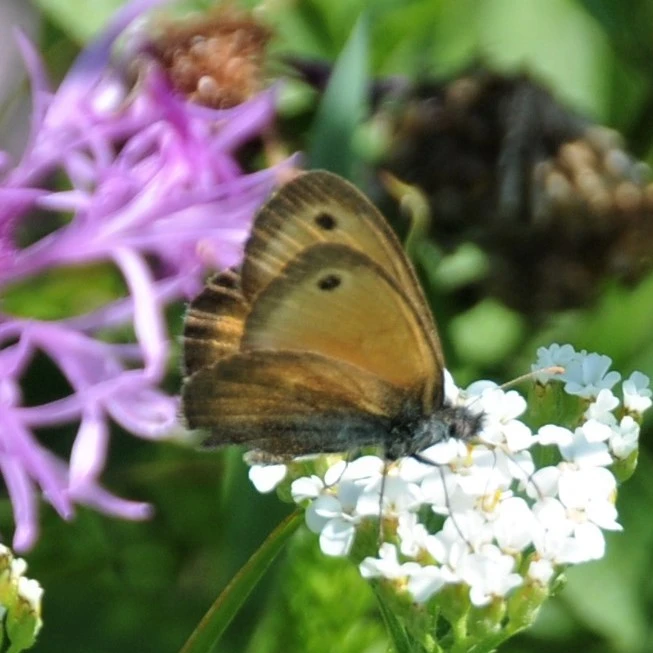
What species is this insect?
Coenonympha pamphilus
